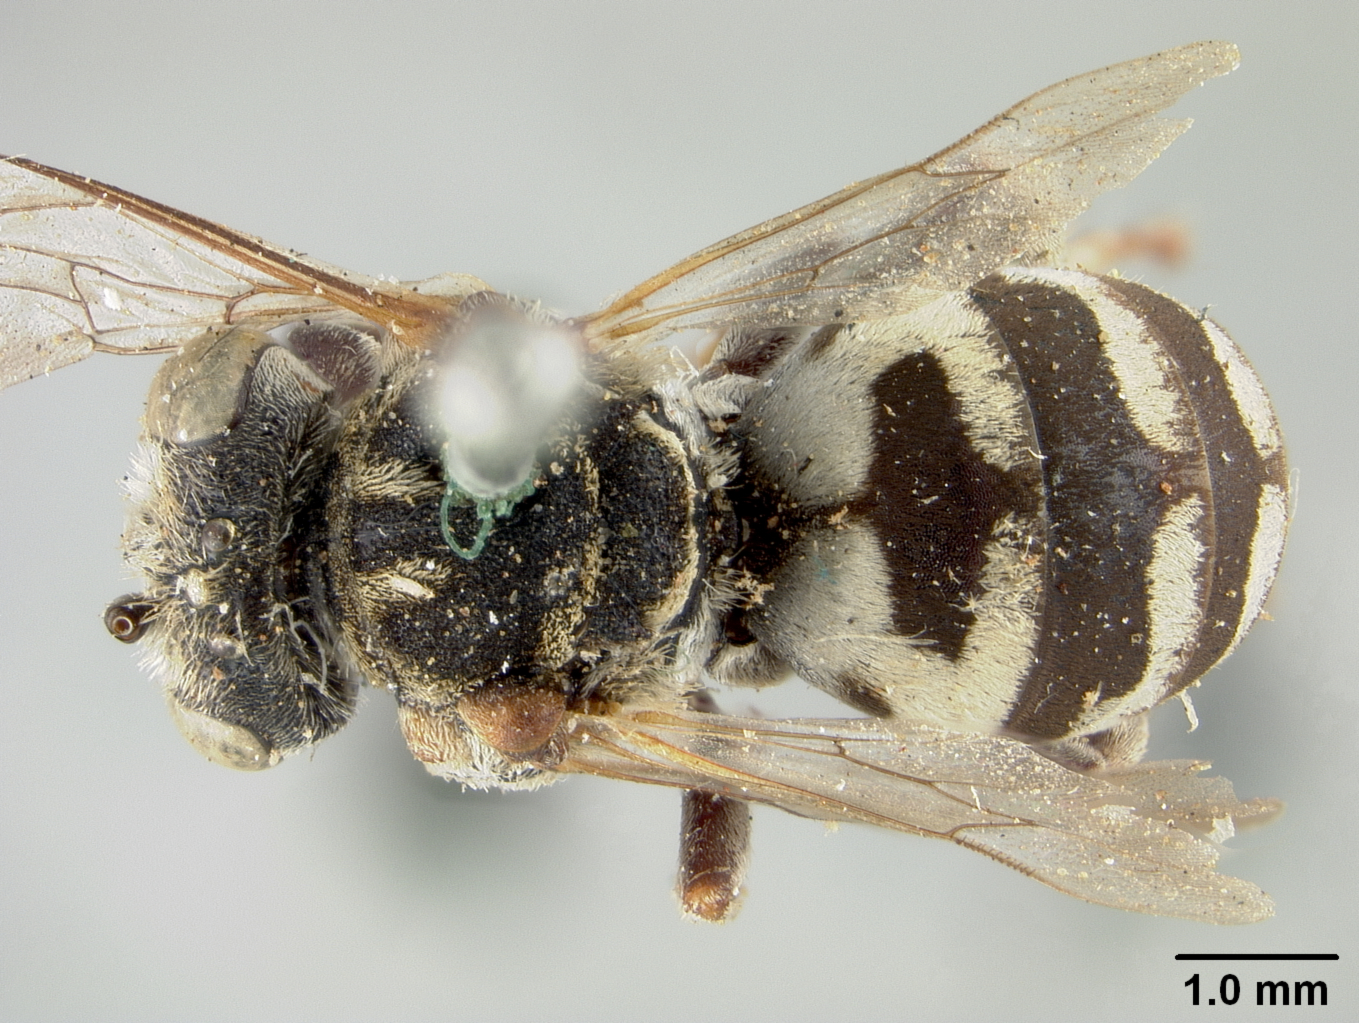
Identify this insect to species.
Epeolus olympiellus
